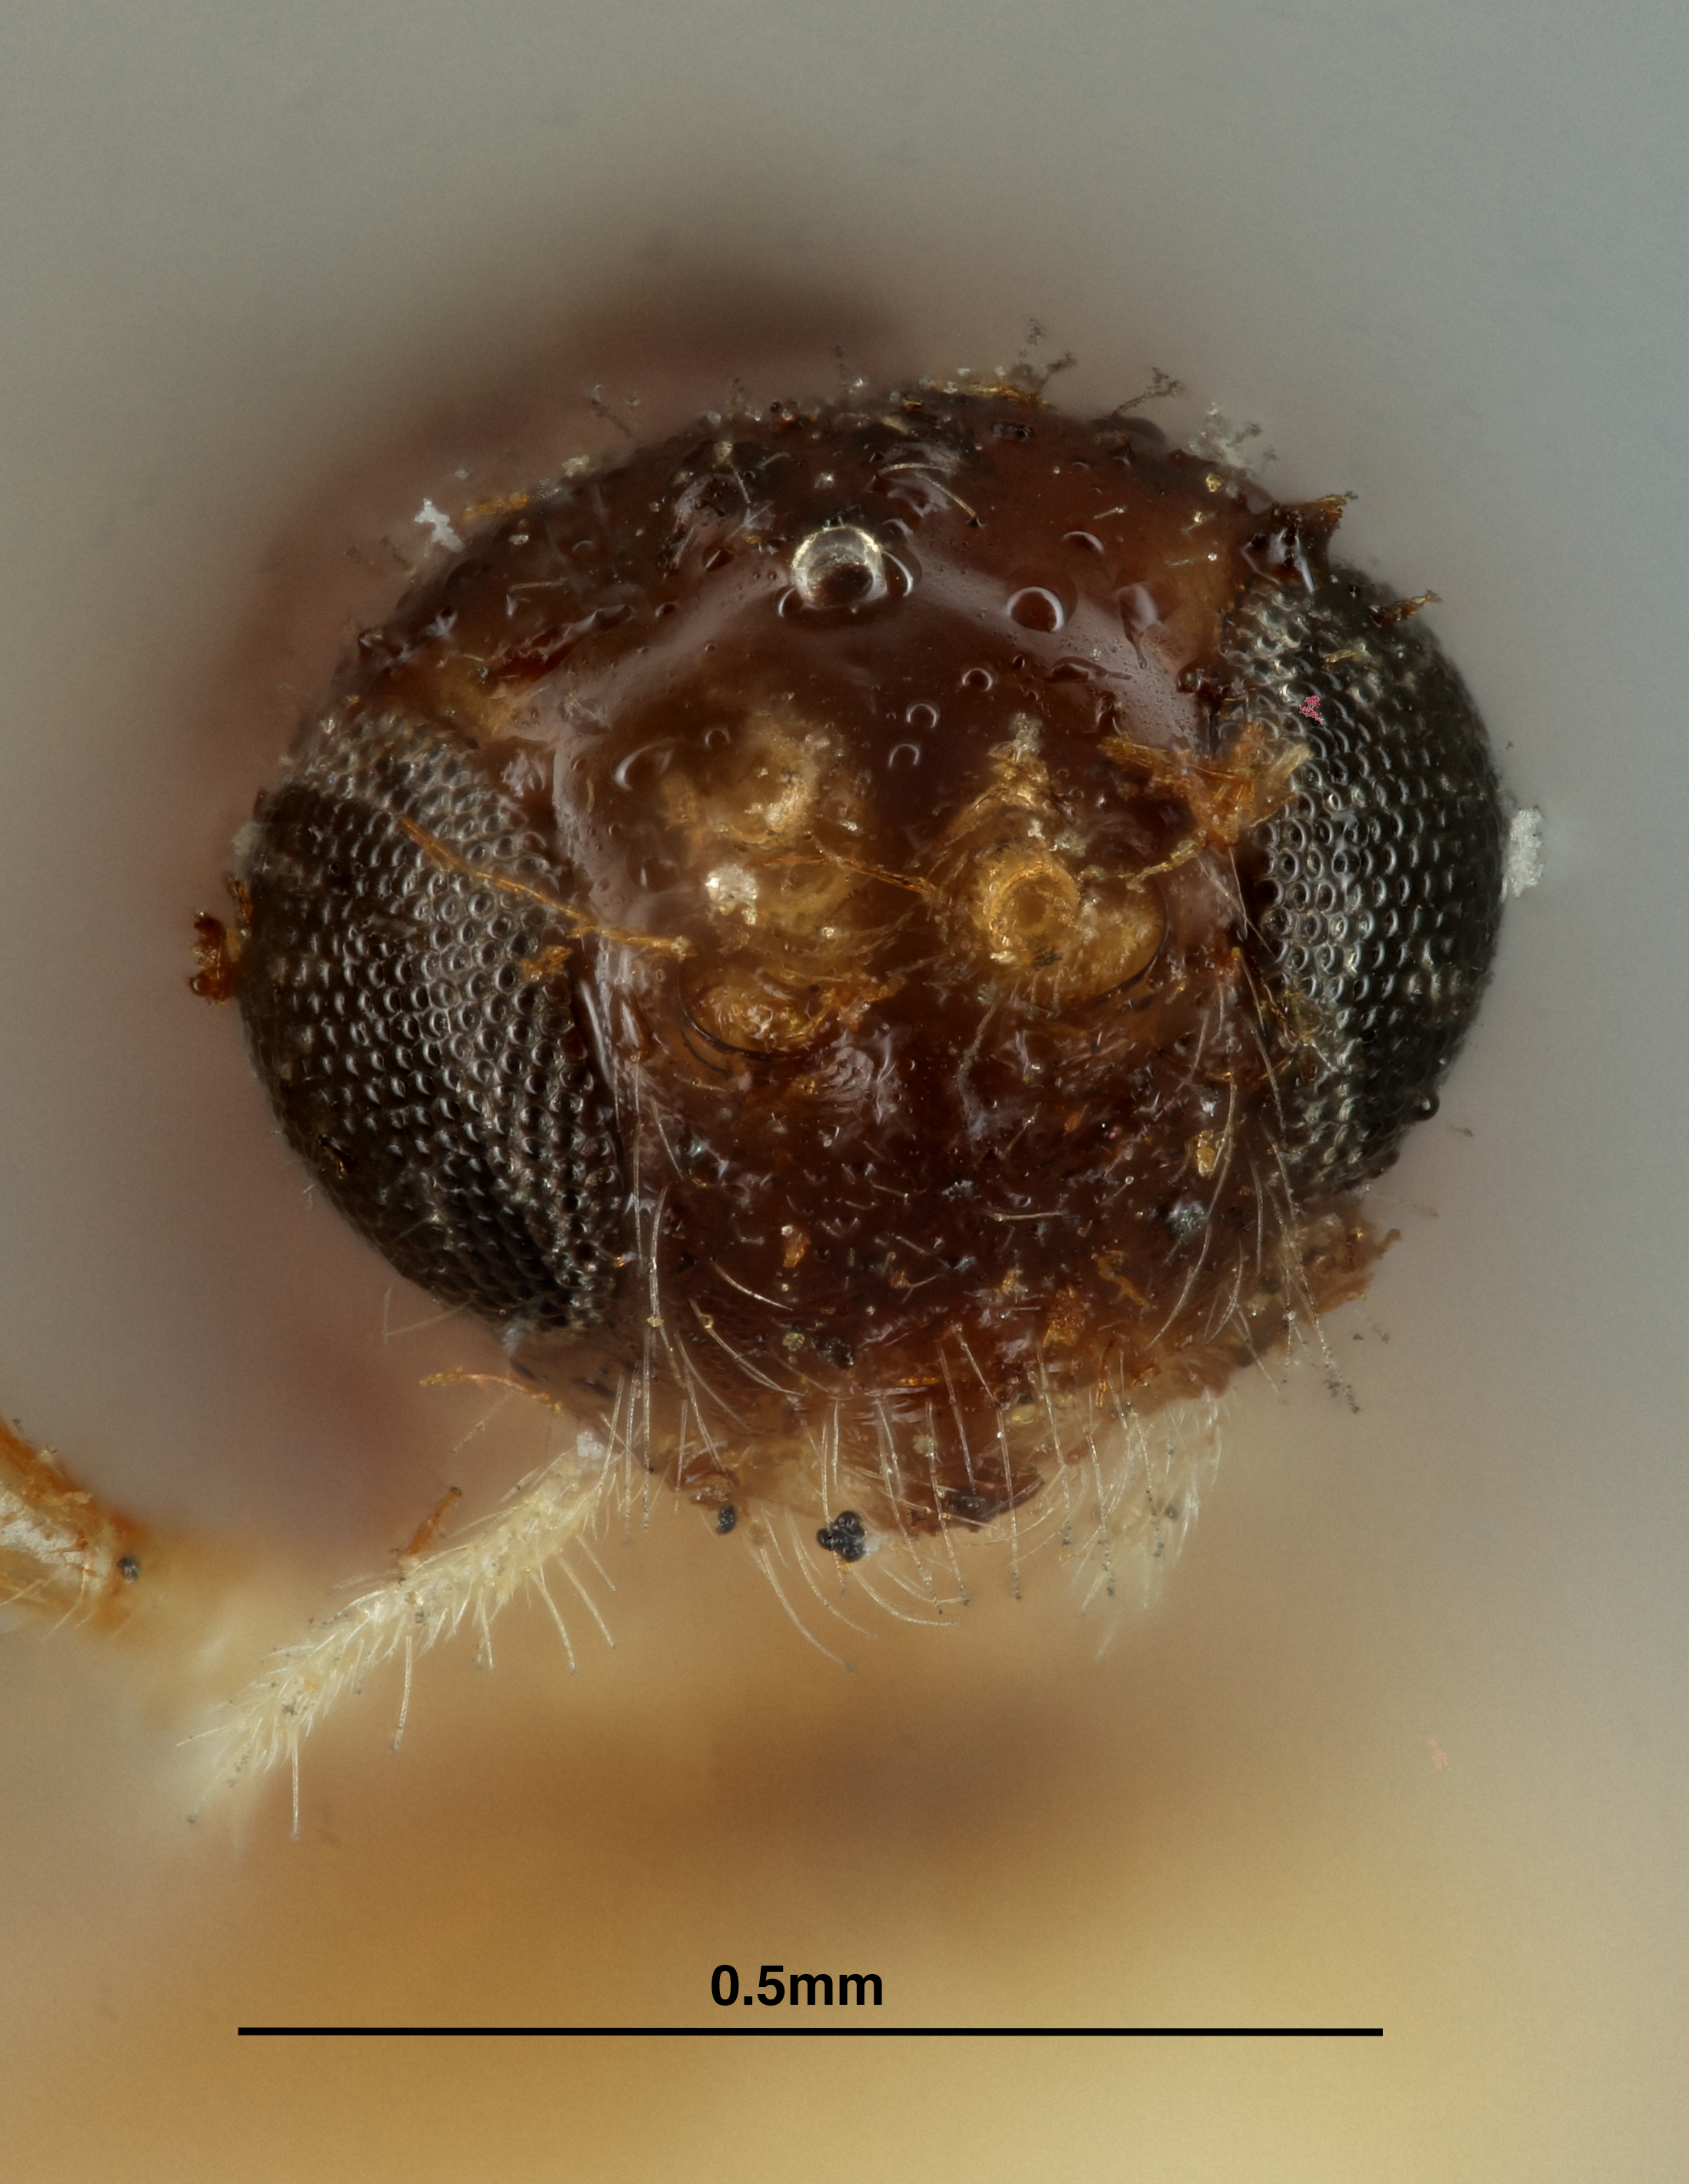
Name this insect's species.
Rhysipolis orchesiae
